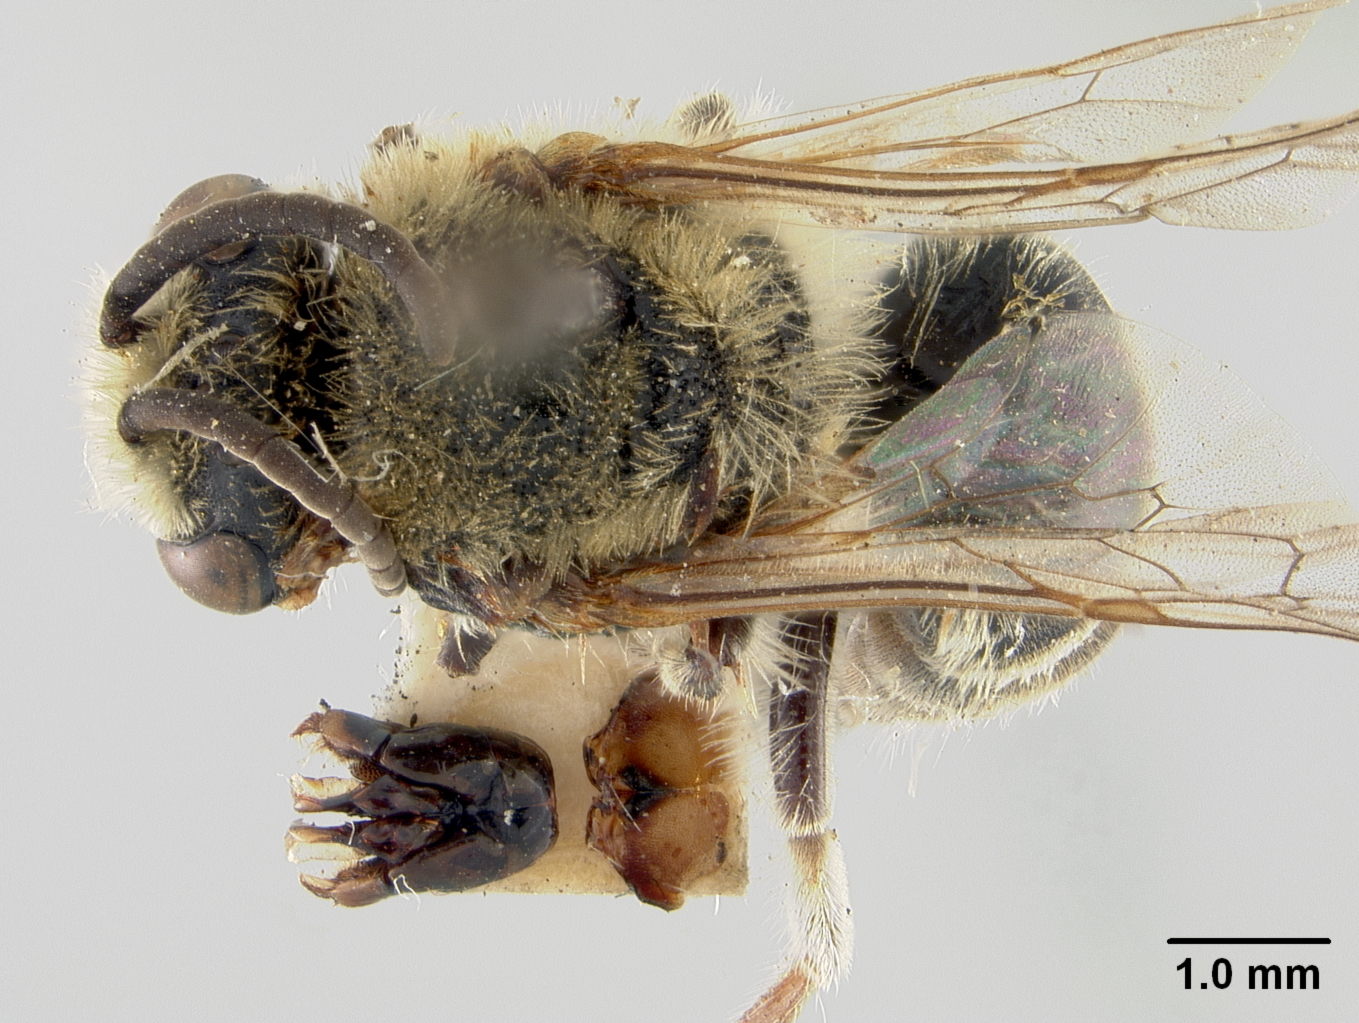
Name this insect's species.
Colletes ciliatoides
